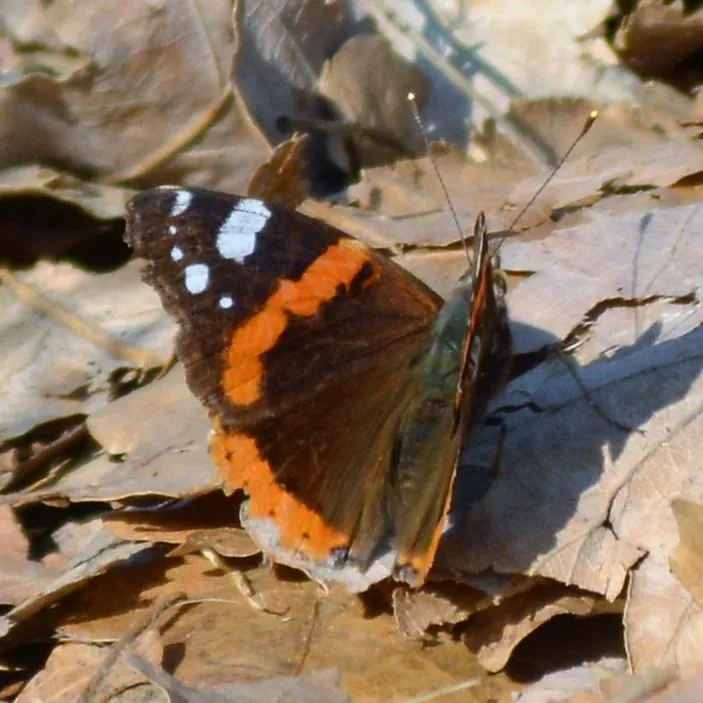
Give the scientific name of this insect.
Vanessa atalanta
